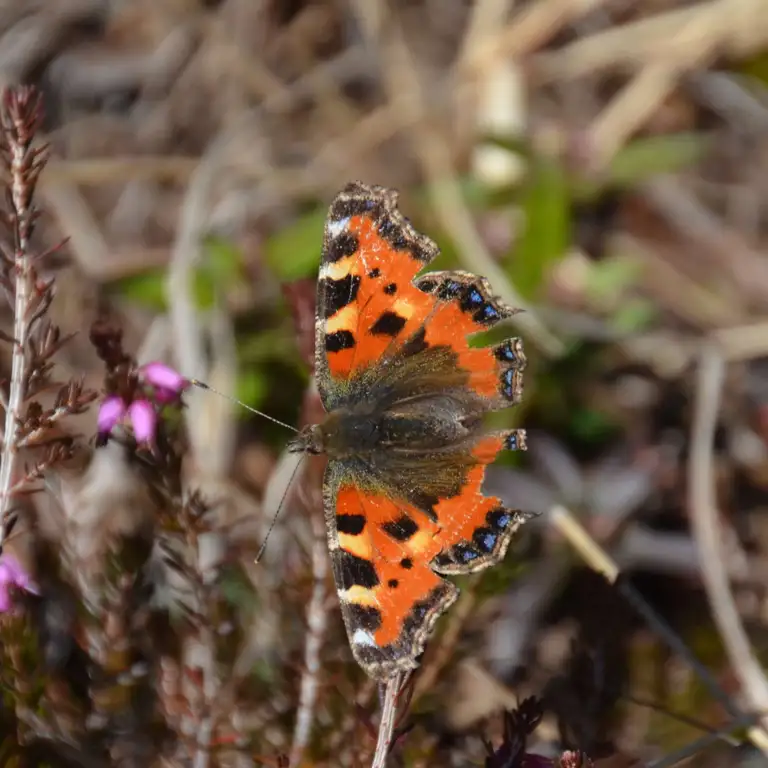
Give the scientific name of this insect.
Aglais urticae
